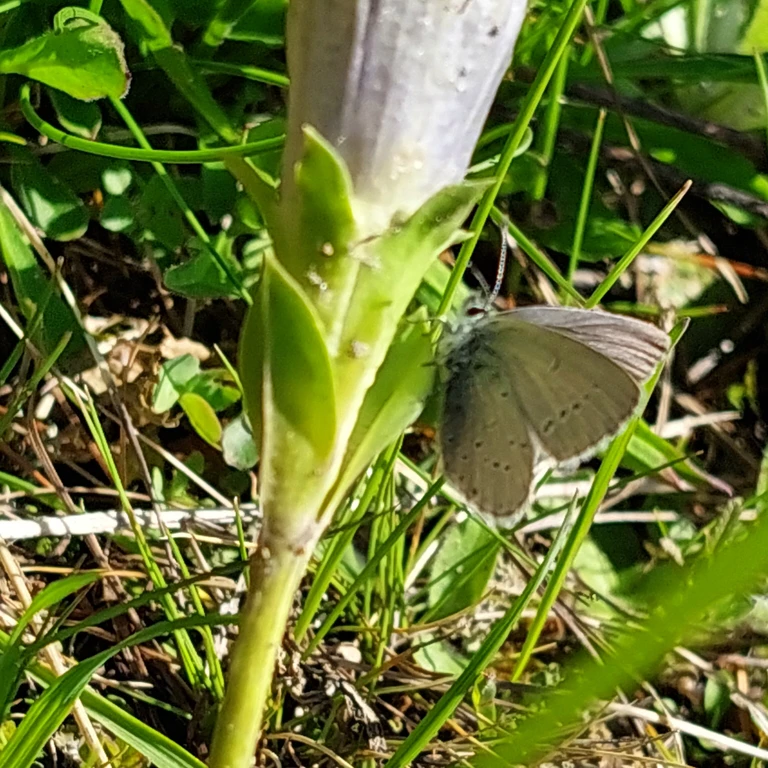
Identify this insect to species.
Cupido minimus
